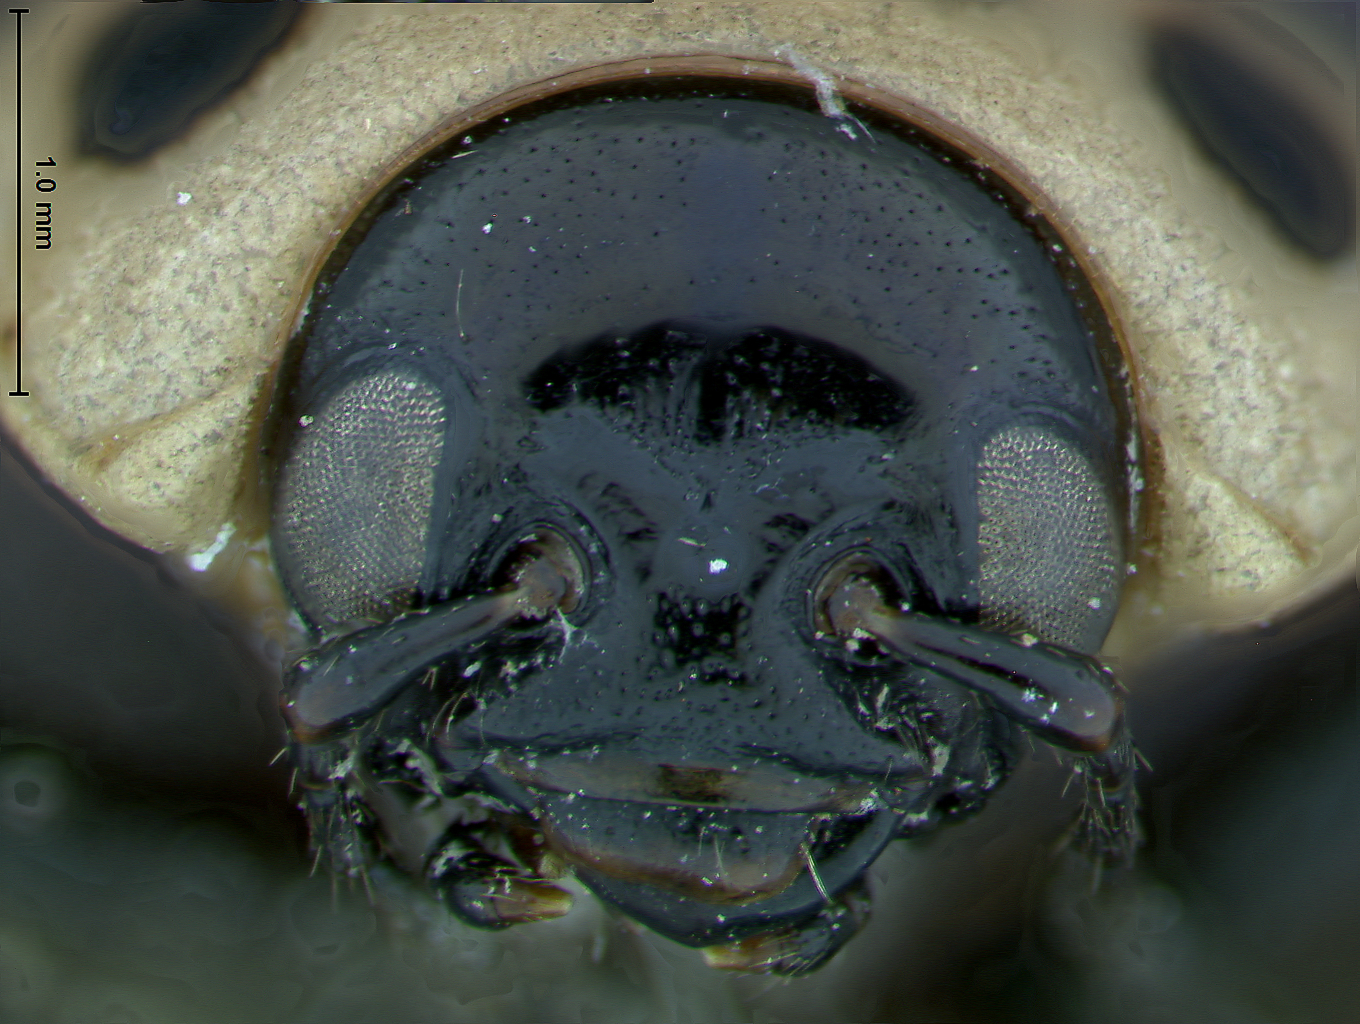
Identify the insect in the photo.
Morphosphaera metallescens
